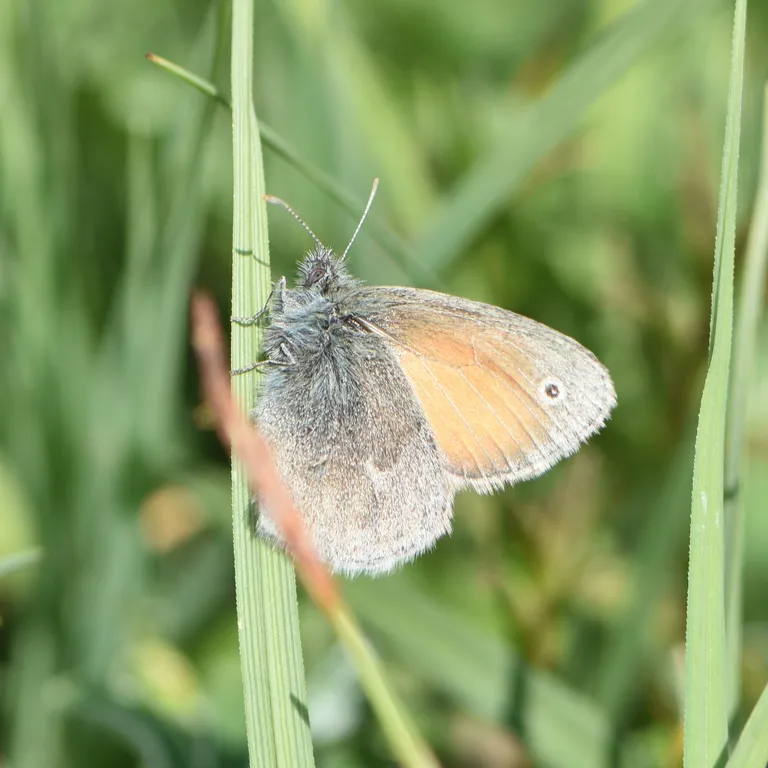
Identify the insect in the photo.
Coenonympha pamphilus
